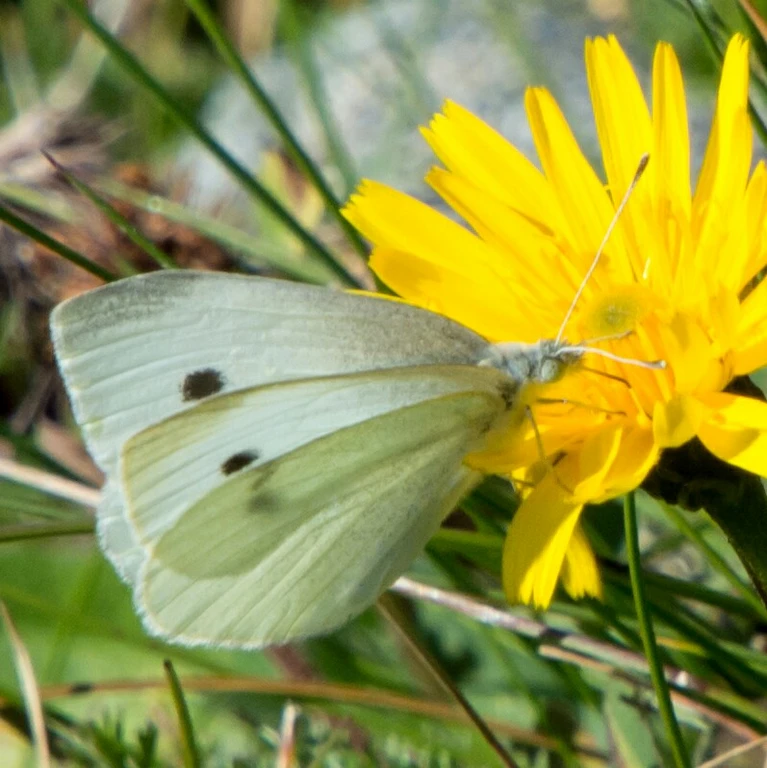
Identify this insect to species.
Pieris rapae
